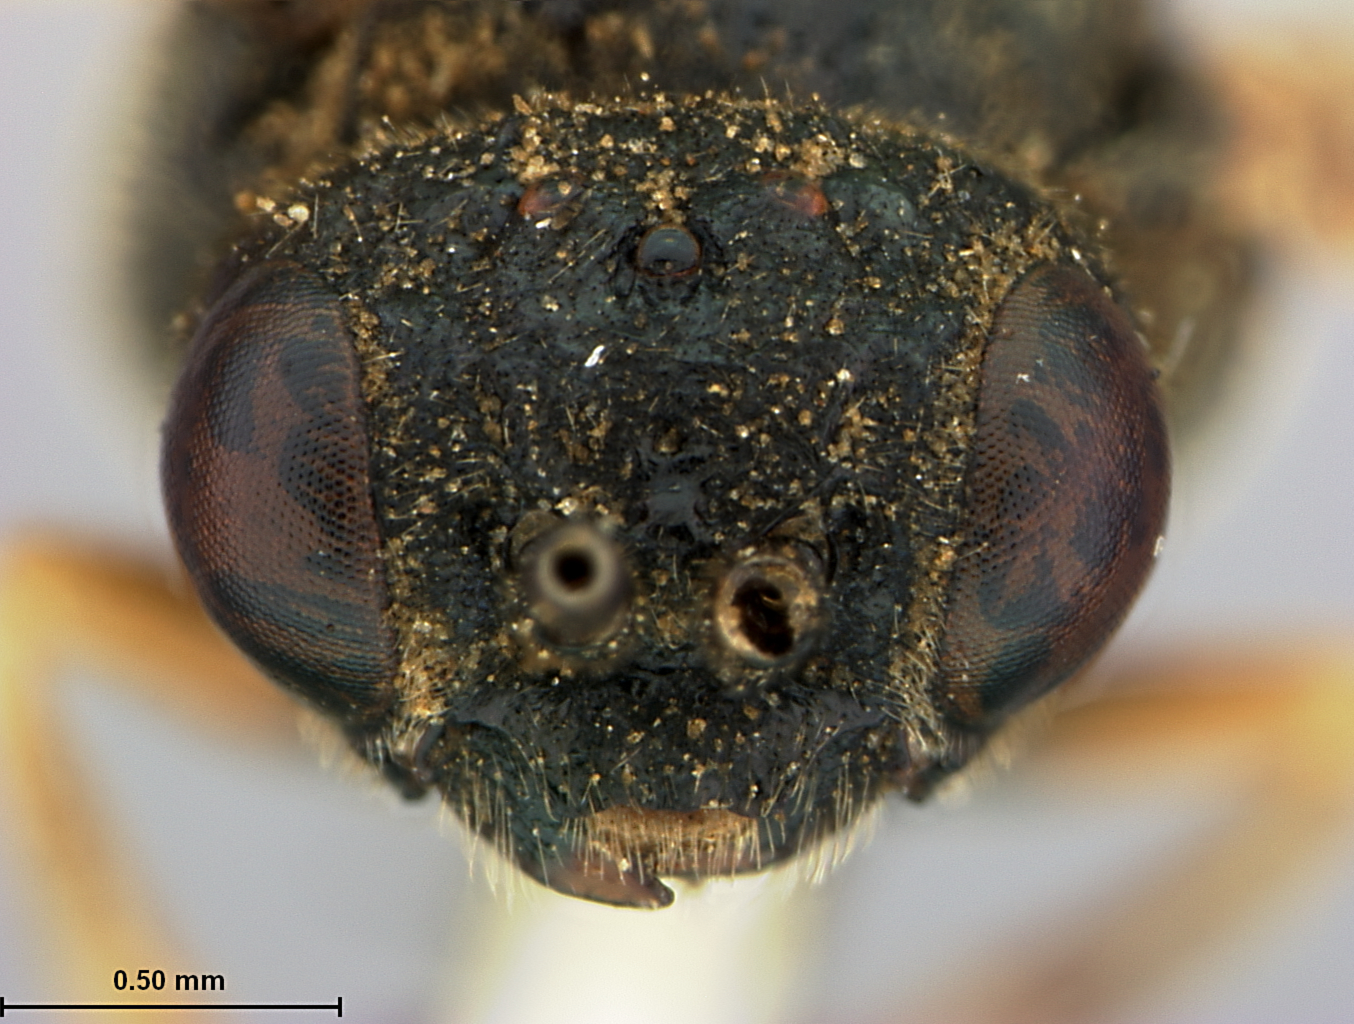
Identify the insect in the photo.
Blennocampa spiraeae
